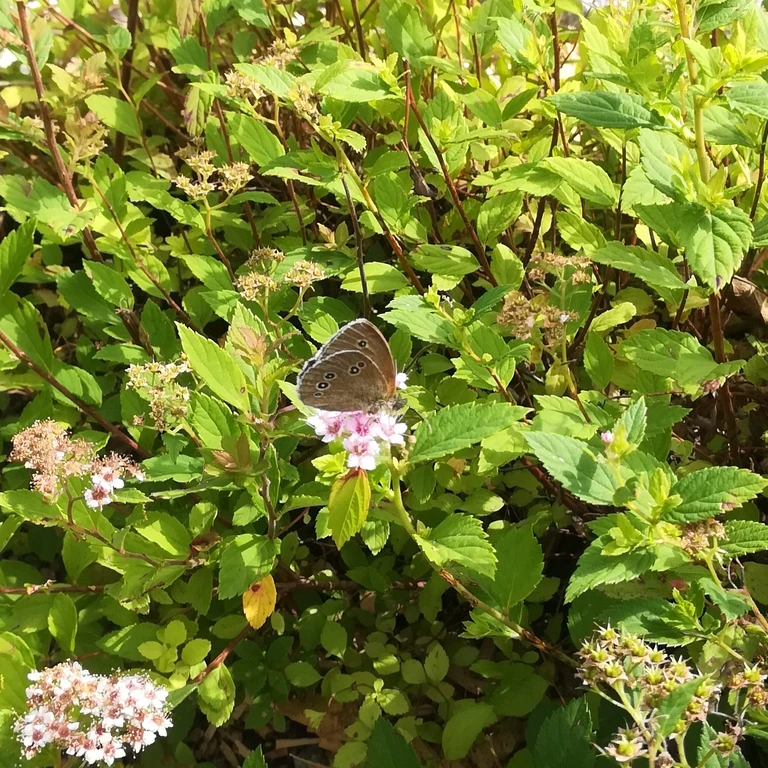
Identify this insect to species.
Aphantopus hyperantus
